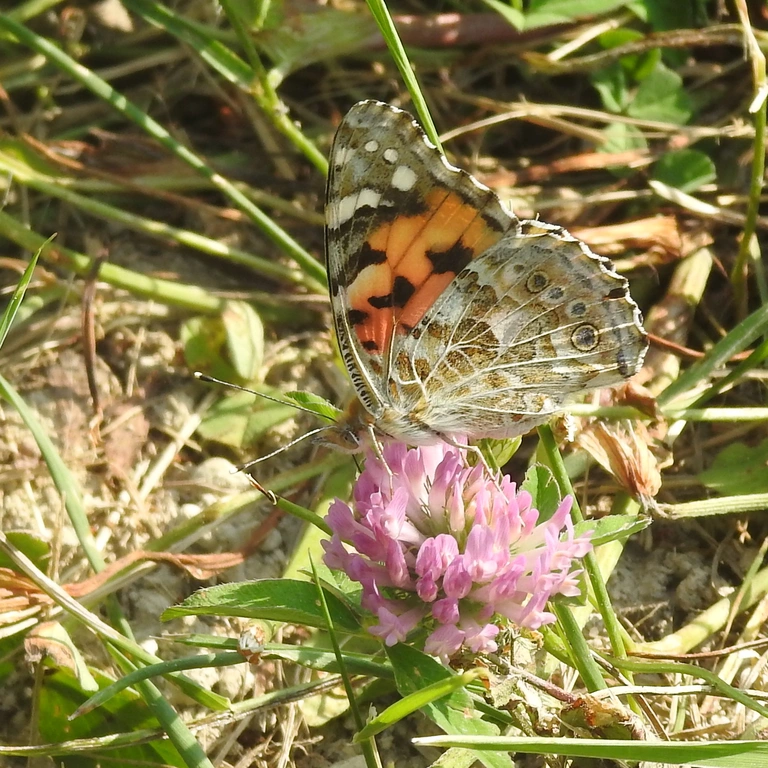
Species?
Vanessa cardui
